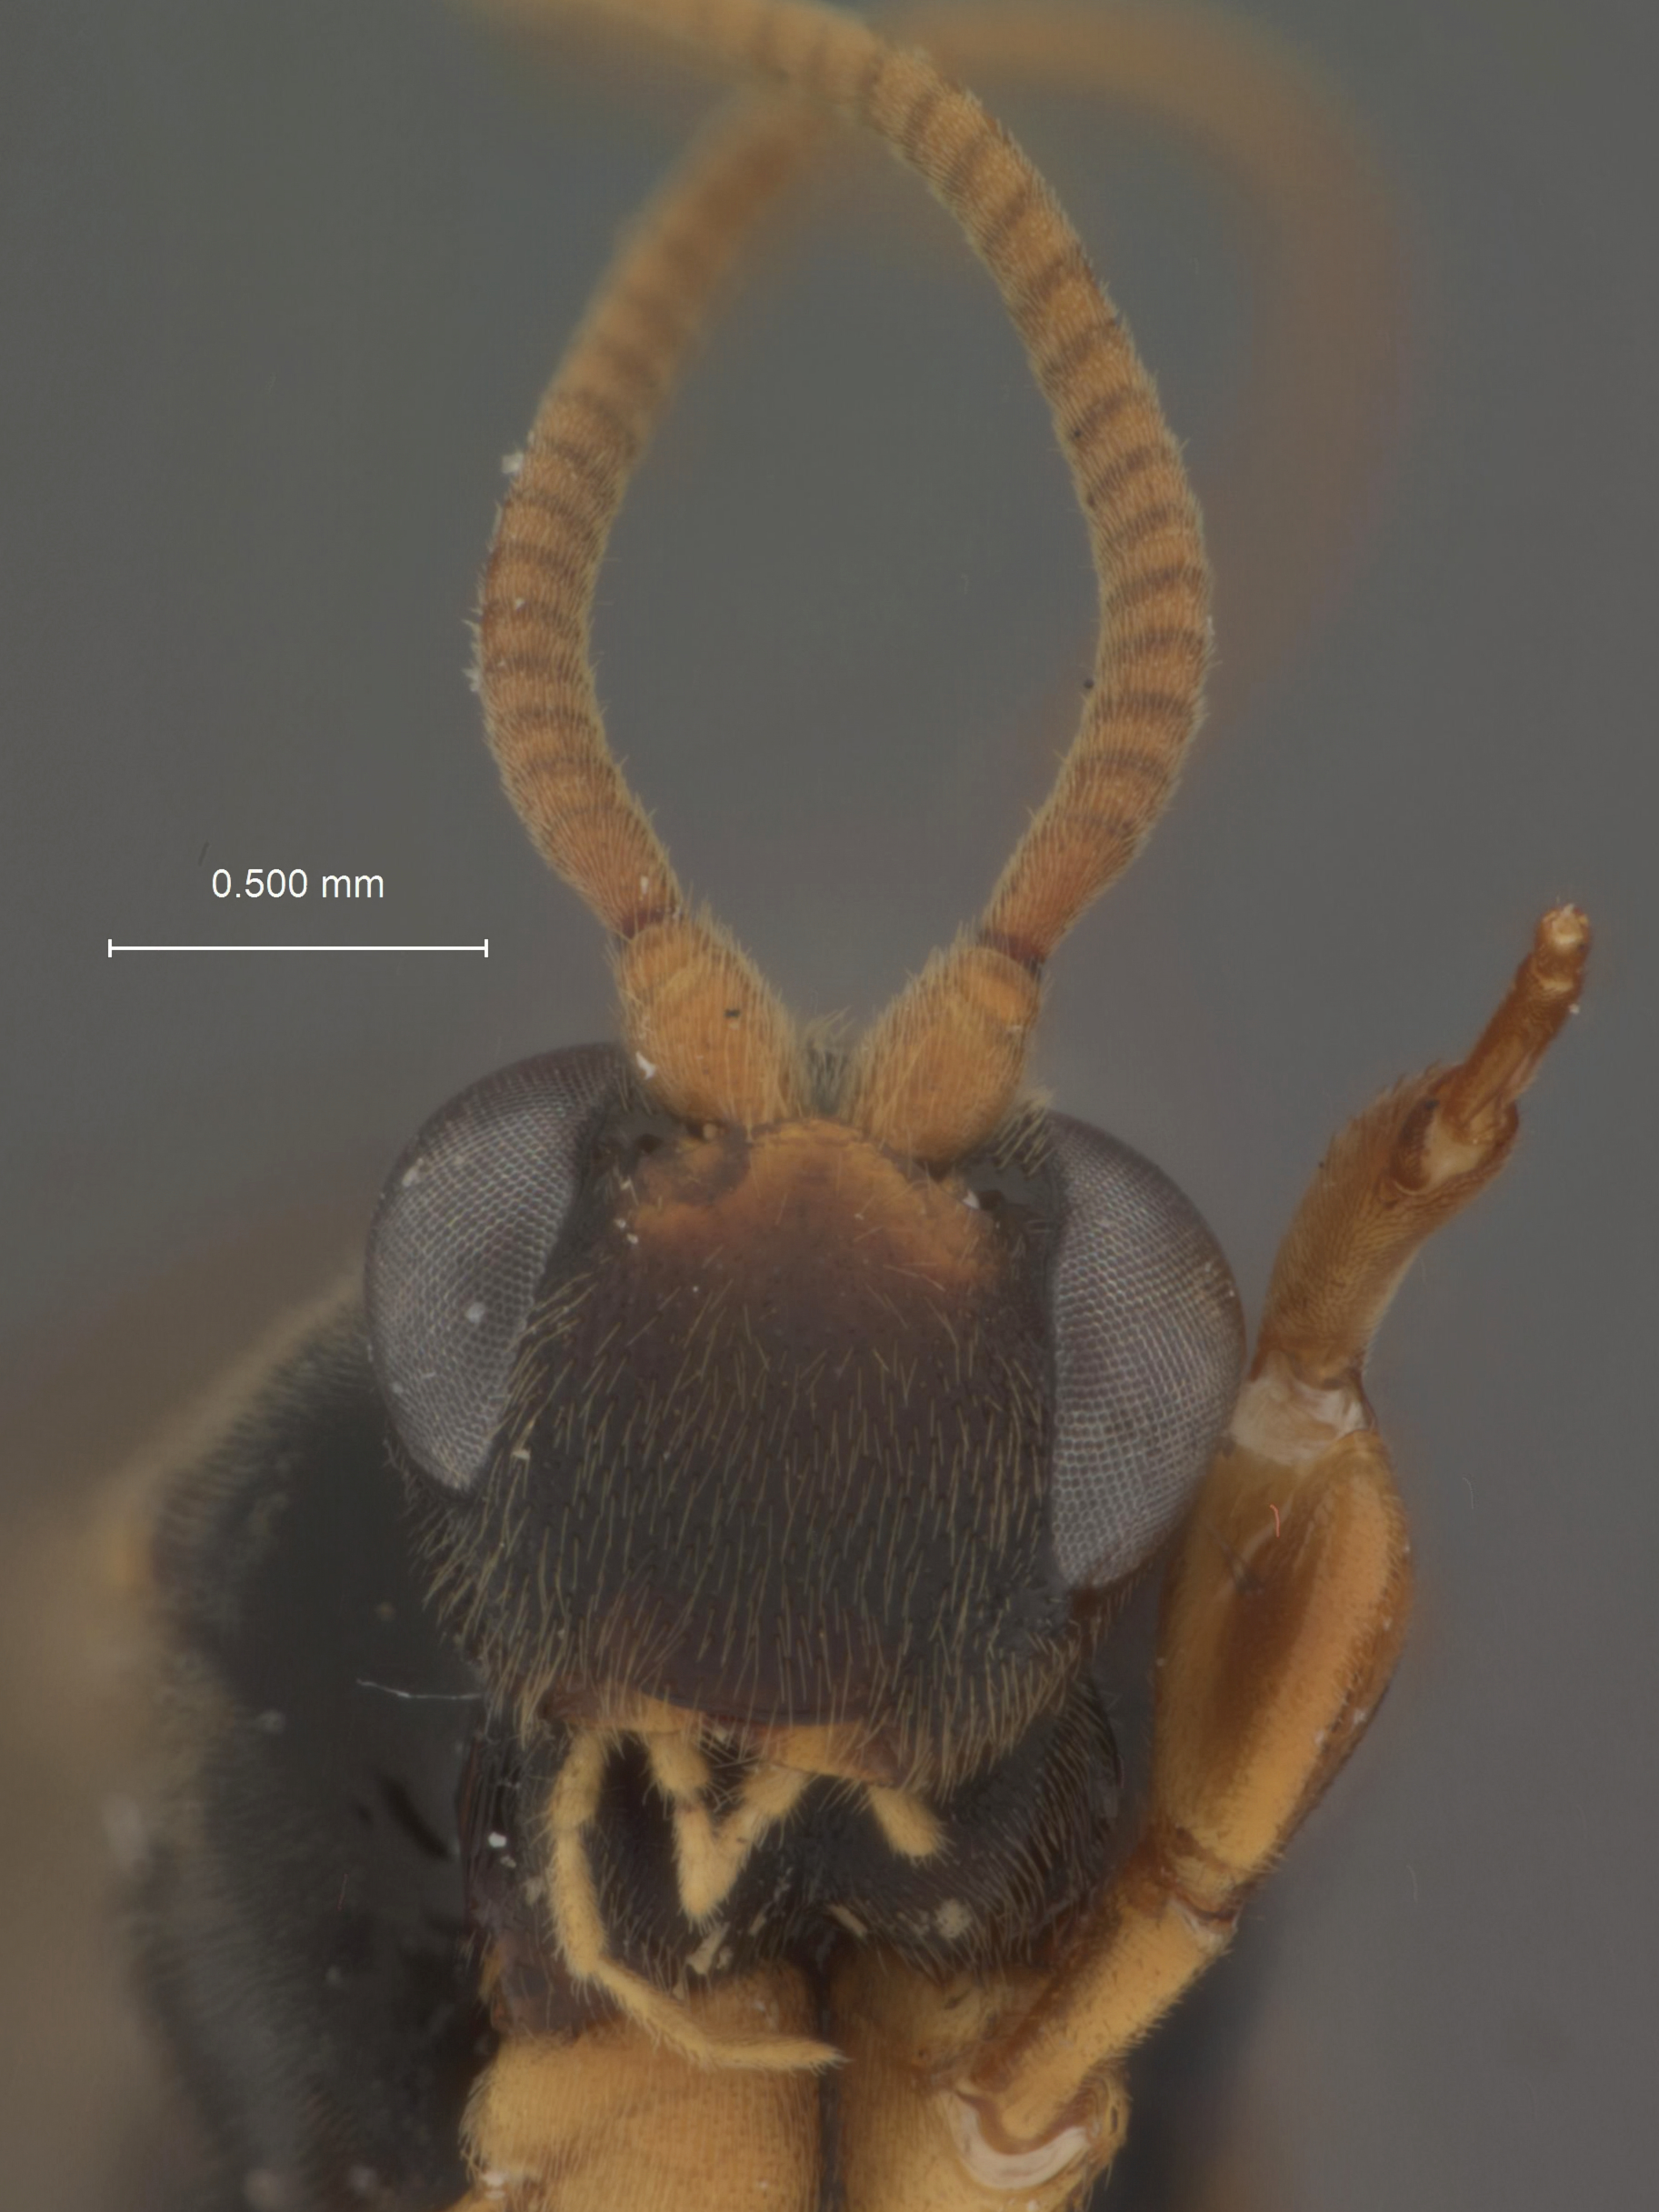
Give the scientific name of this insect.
Metacoelus cavicola
